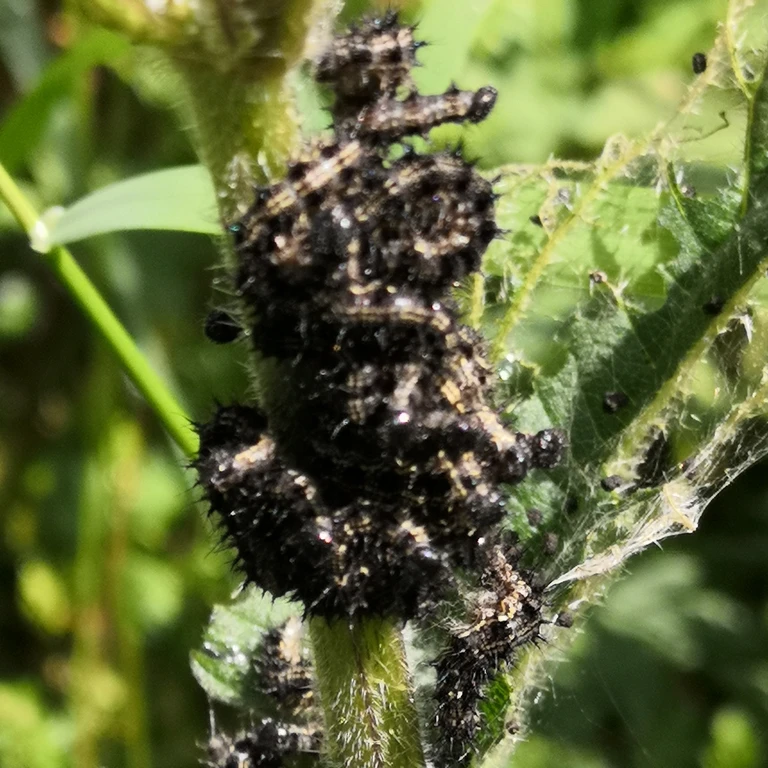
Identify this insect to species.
Aglais urticae
